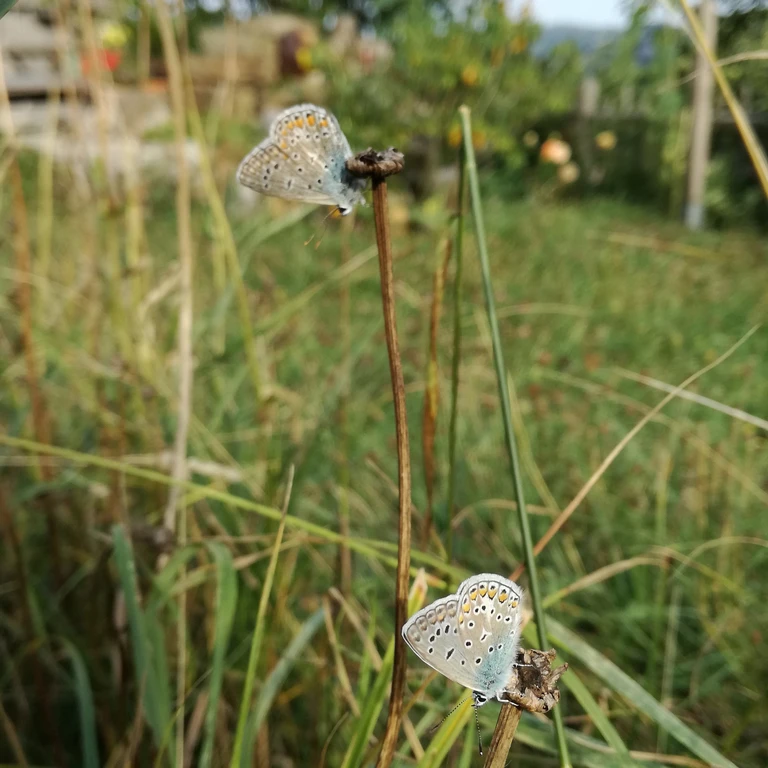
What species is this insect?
Polyommatus icarus
